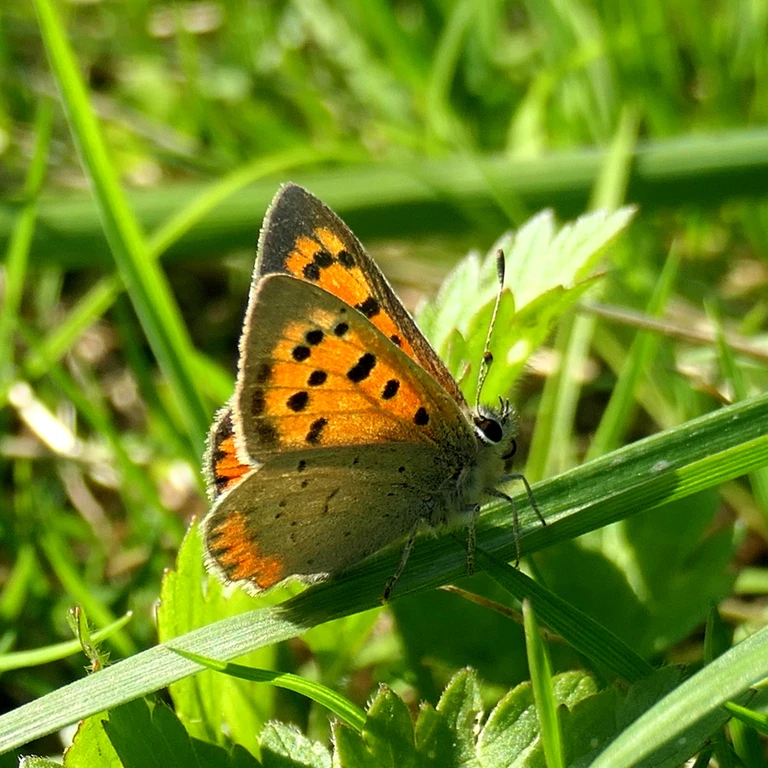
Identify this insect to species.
Lycaena phlaeas
